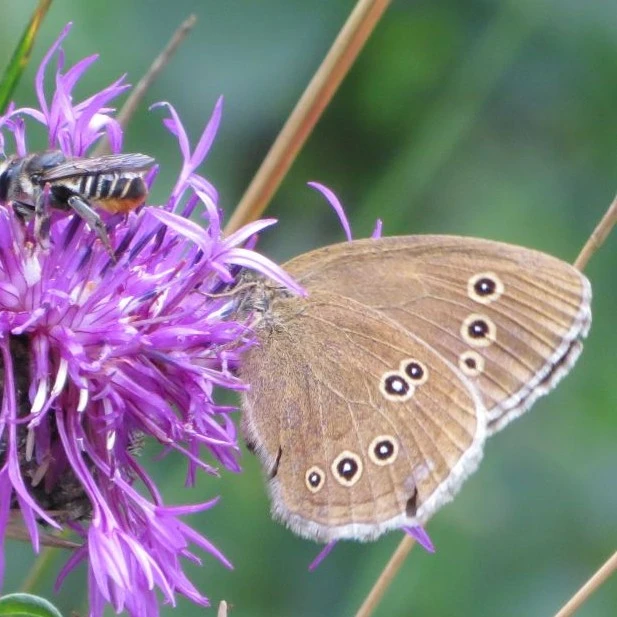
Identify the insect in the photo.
Aphantopus hyperantus
